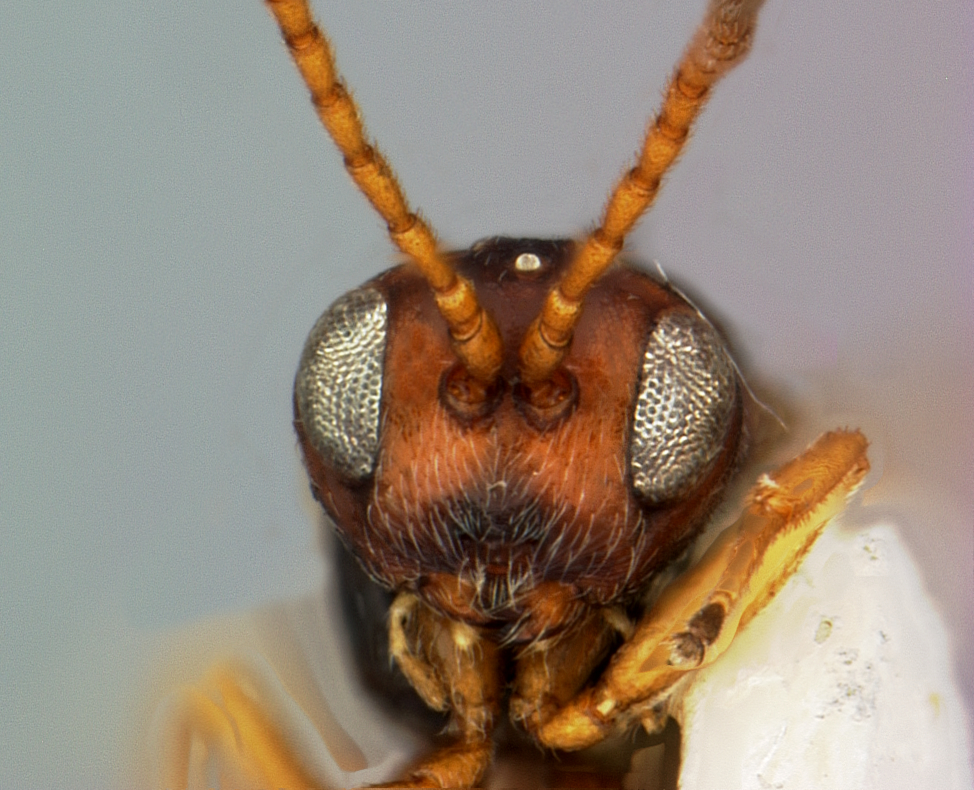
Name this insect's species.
Andricus projectus
